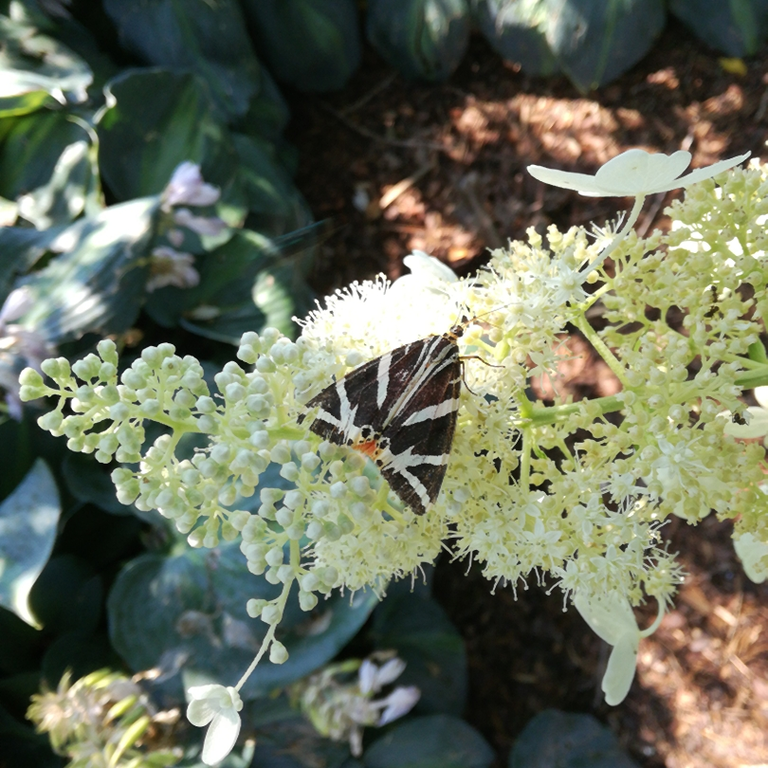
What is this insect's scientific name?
Euplagia quadripunctaria
